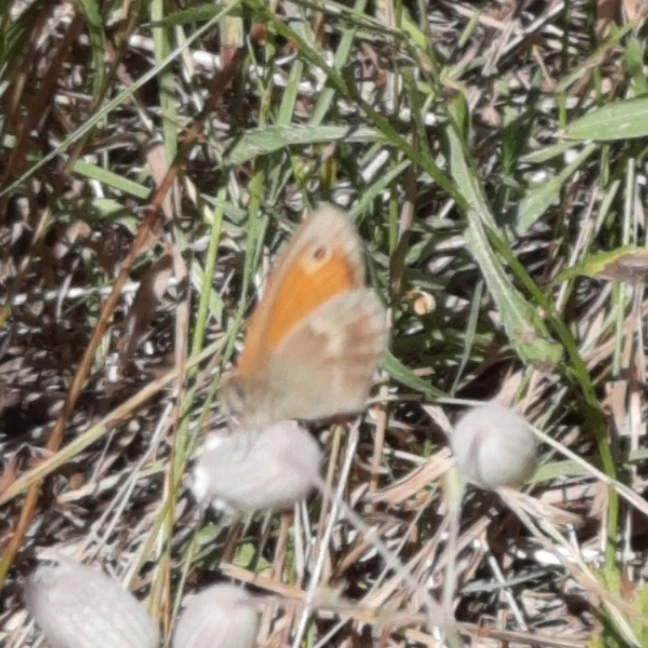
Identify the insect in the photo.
Coenonympha pamphilus
